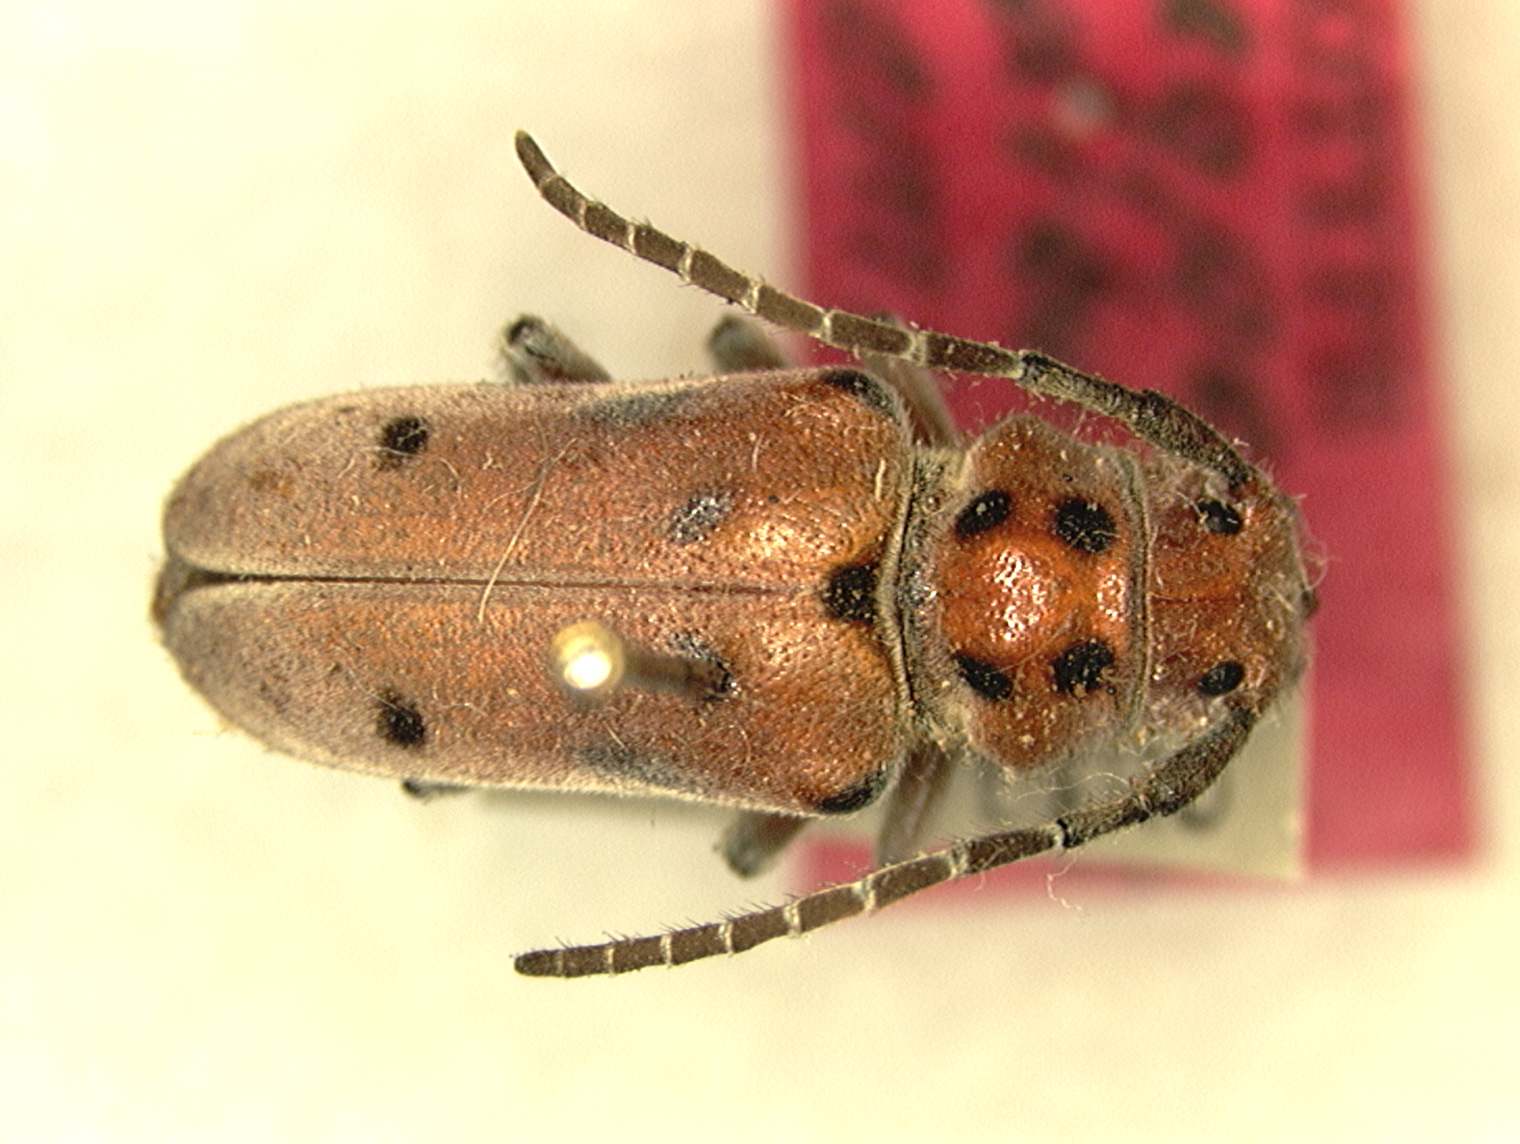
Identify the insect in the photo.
Tetraopes mandibularis
